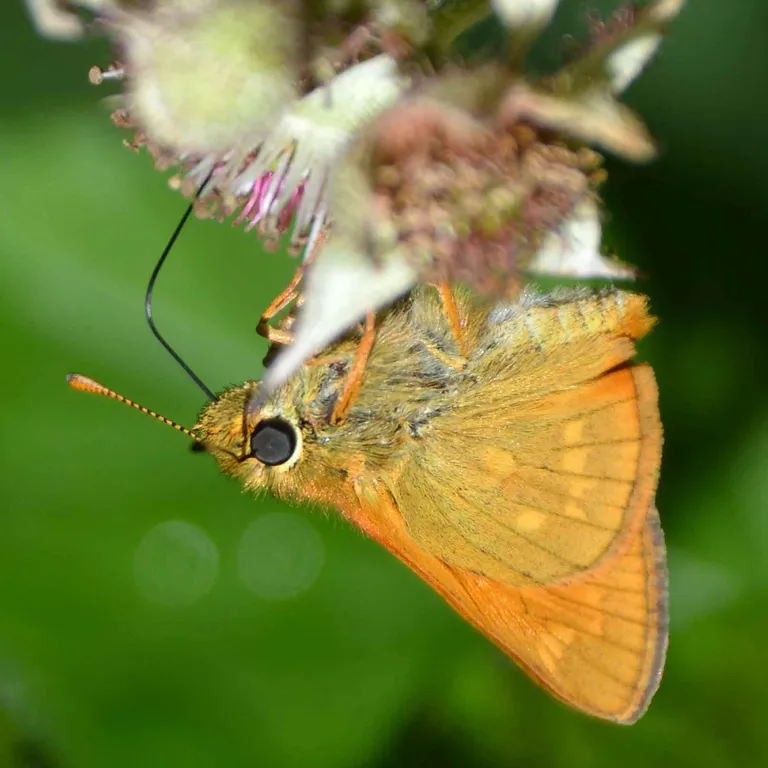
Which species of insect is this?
Ochlodes sylvanus (also Ochlodes venata)
